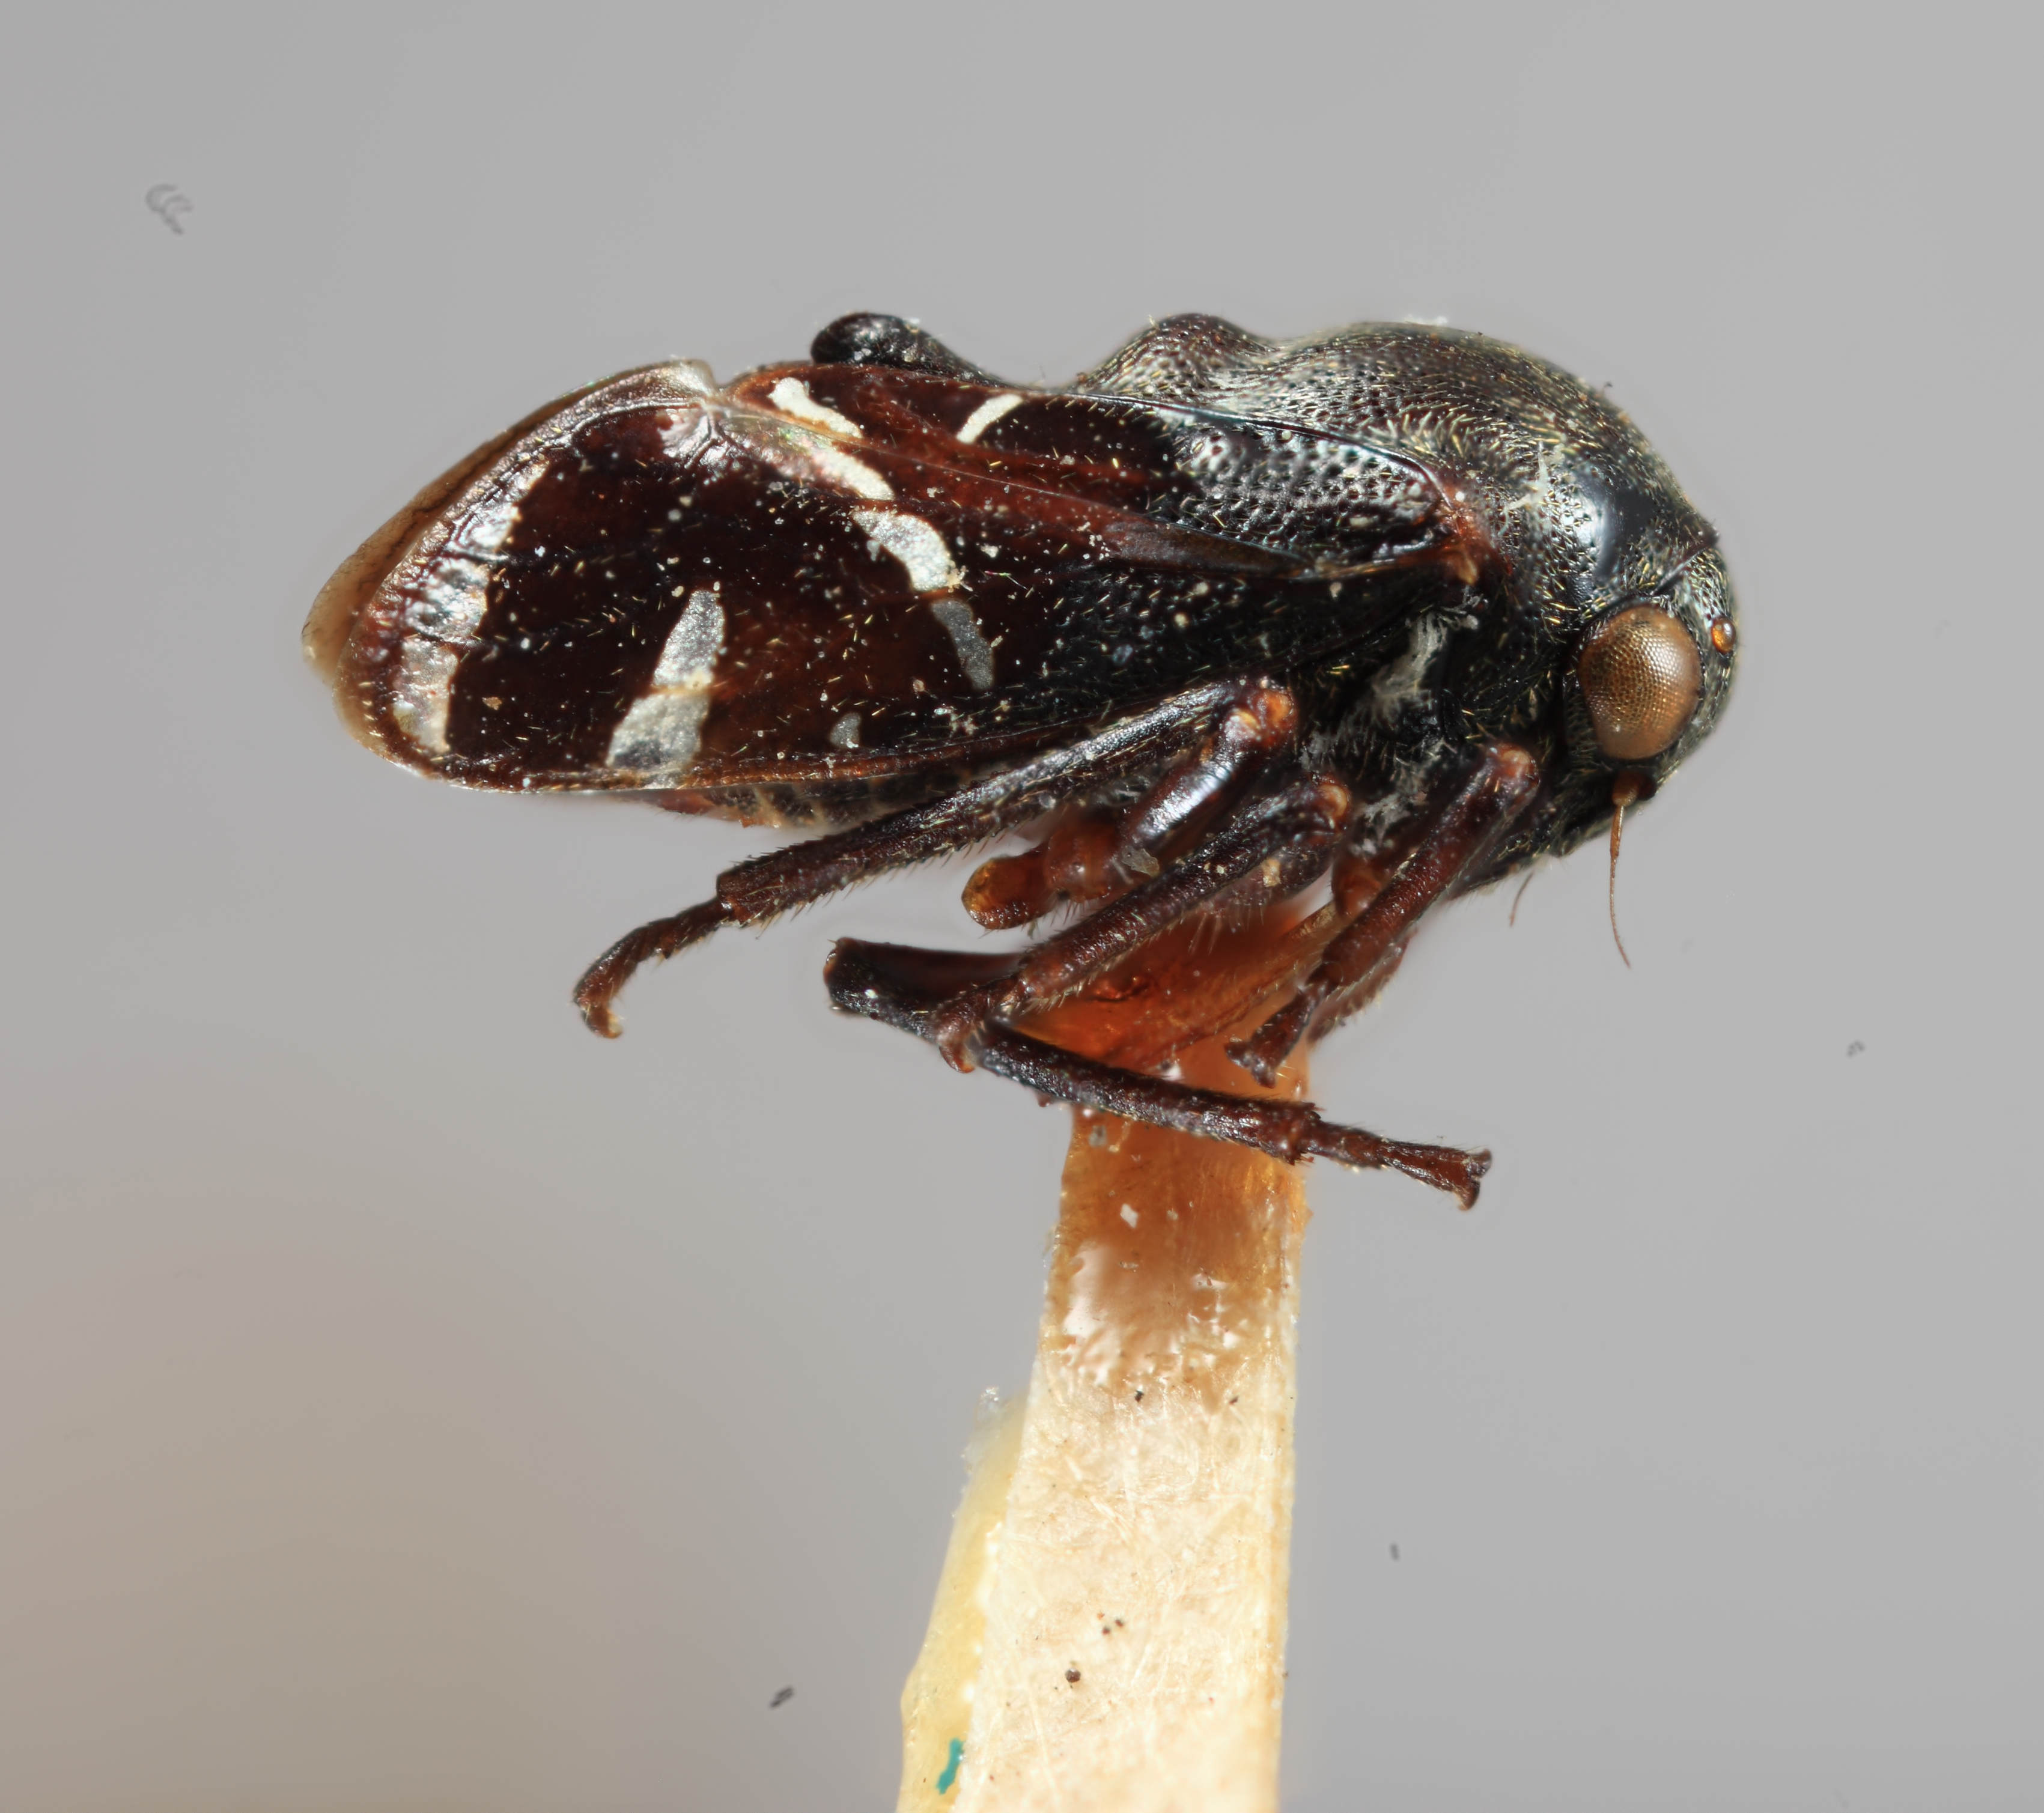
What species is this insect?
Parayasa maculipennis
